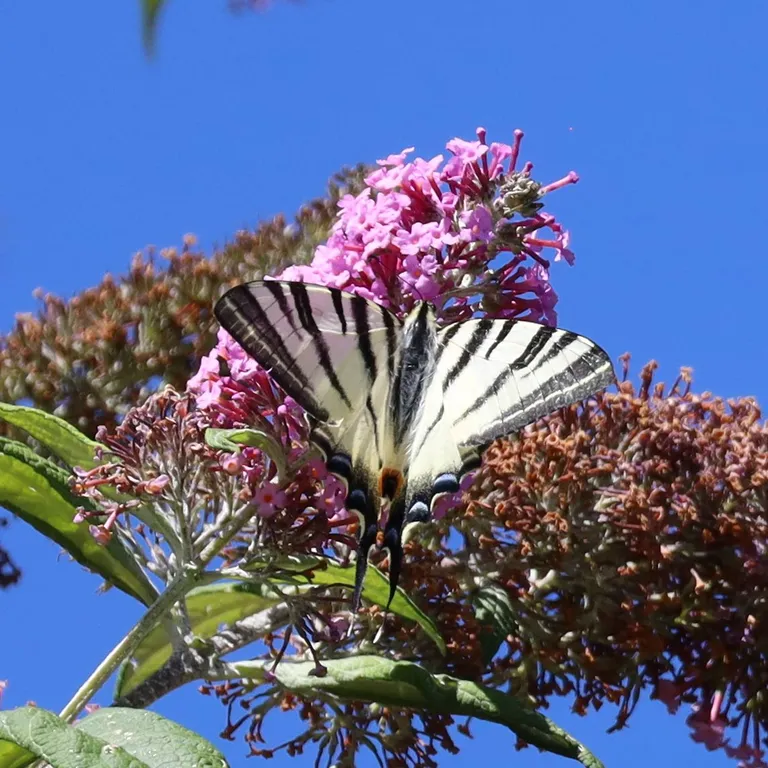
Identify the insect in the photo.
Iphiclides podalirius
